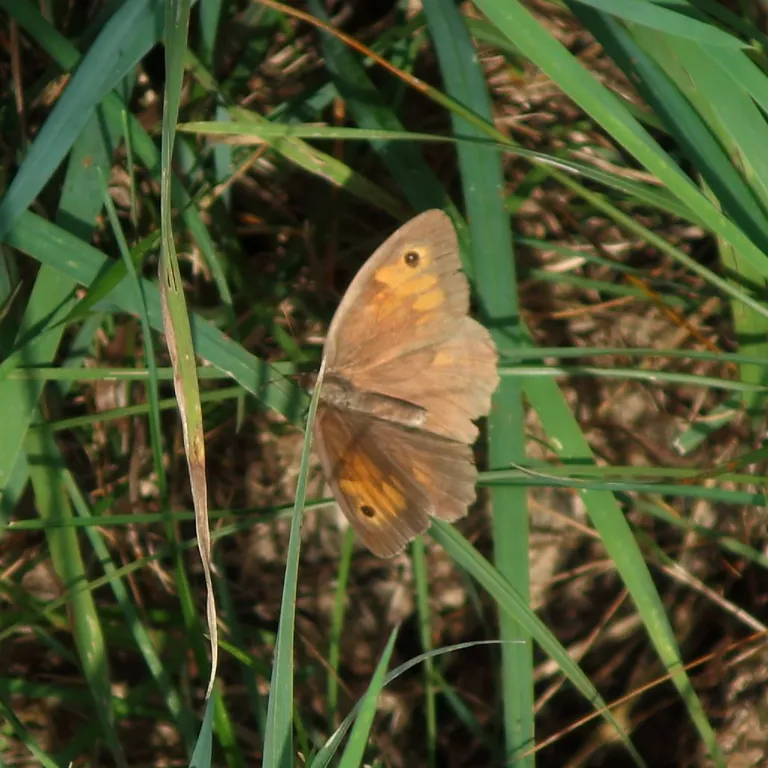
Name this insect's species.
Maniola jurtina
